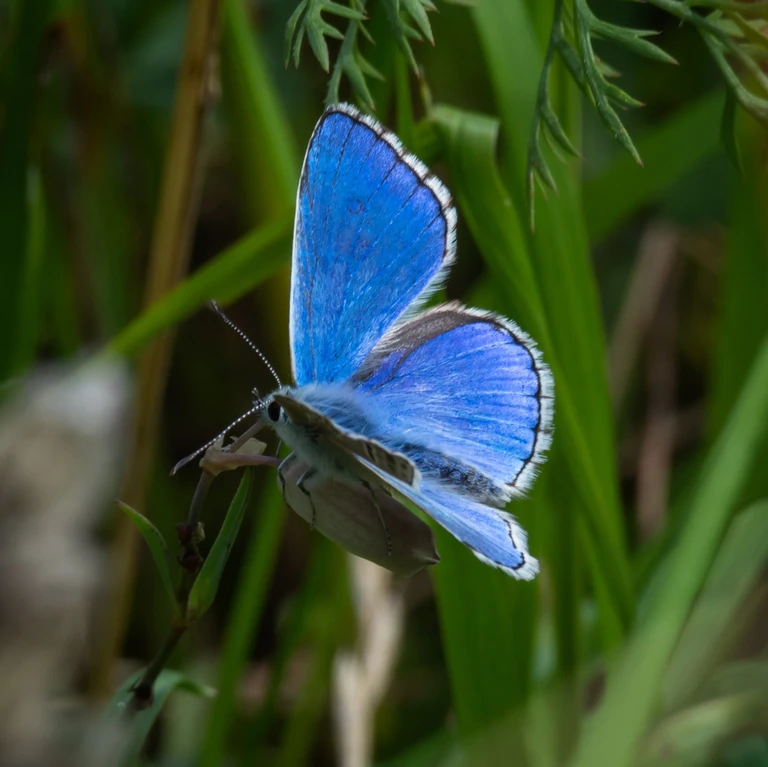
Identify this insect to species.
Lysandra bellargus
